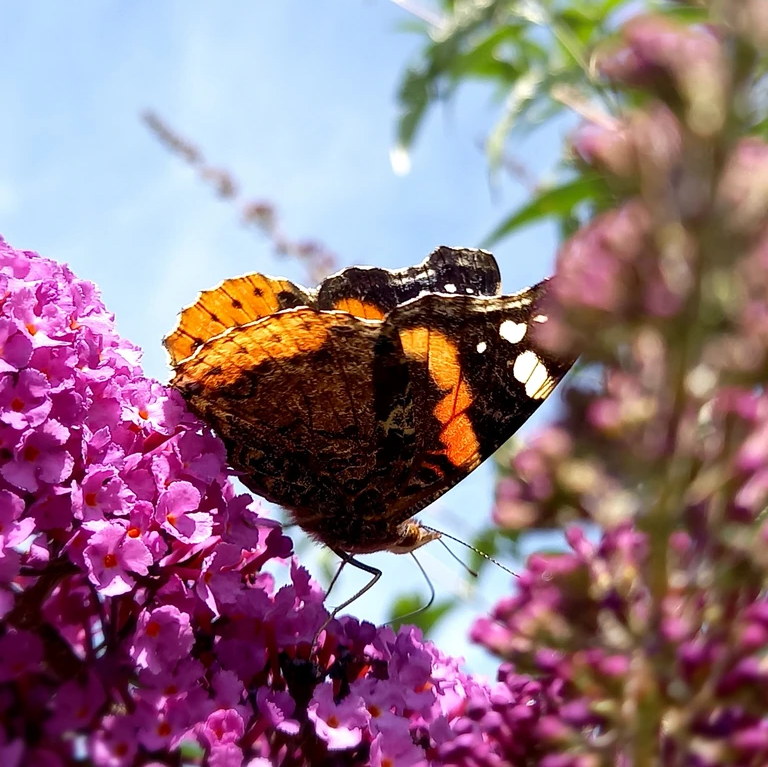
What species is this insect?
Vanessa atalanta
